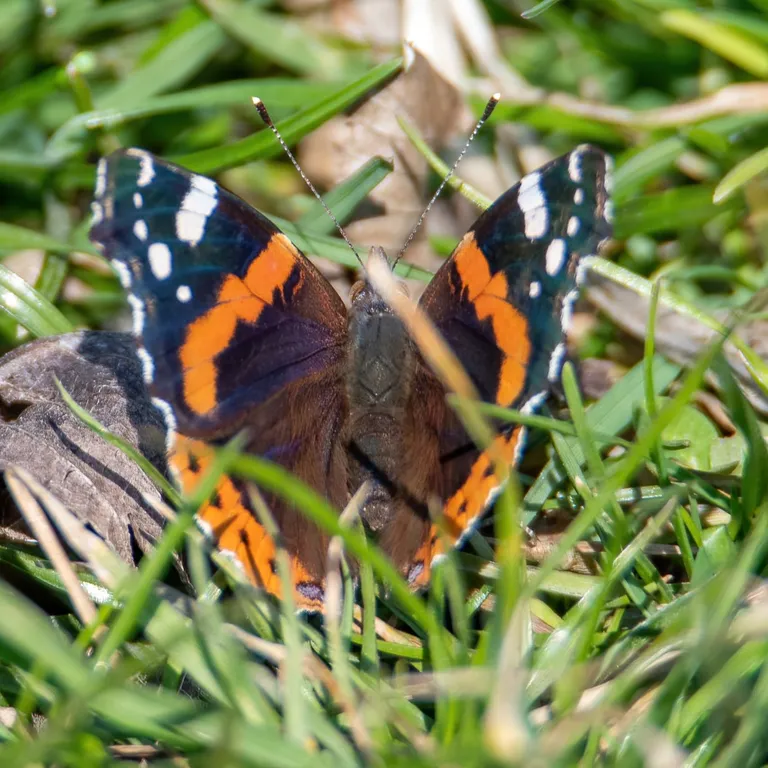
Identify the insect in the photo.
Vanessa atalanta
